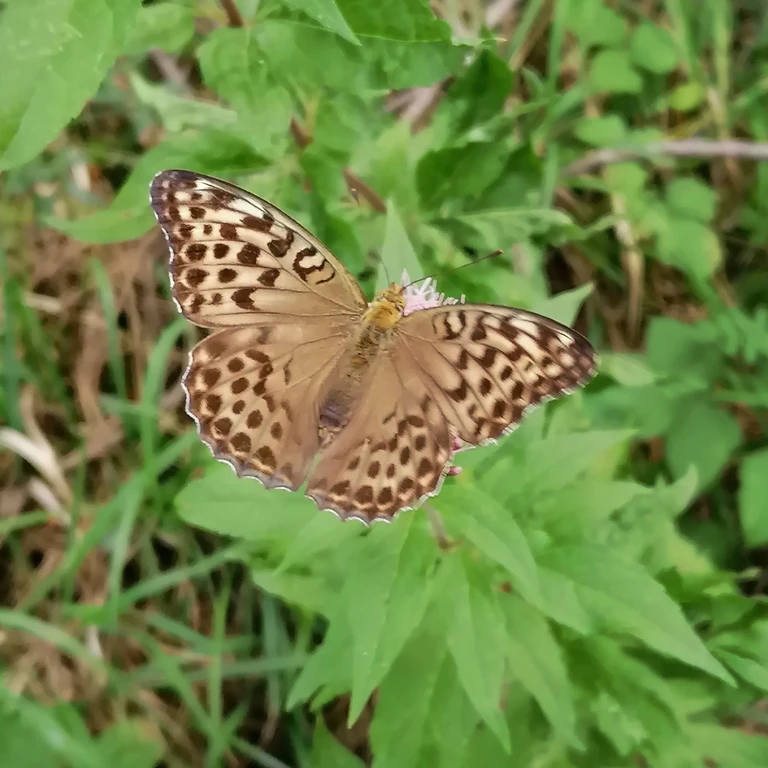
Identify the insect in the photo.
Argynnis paphia
